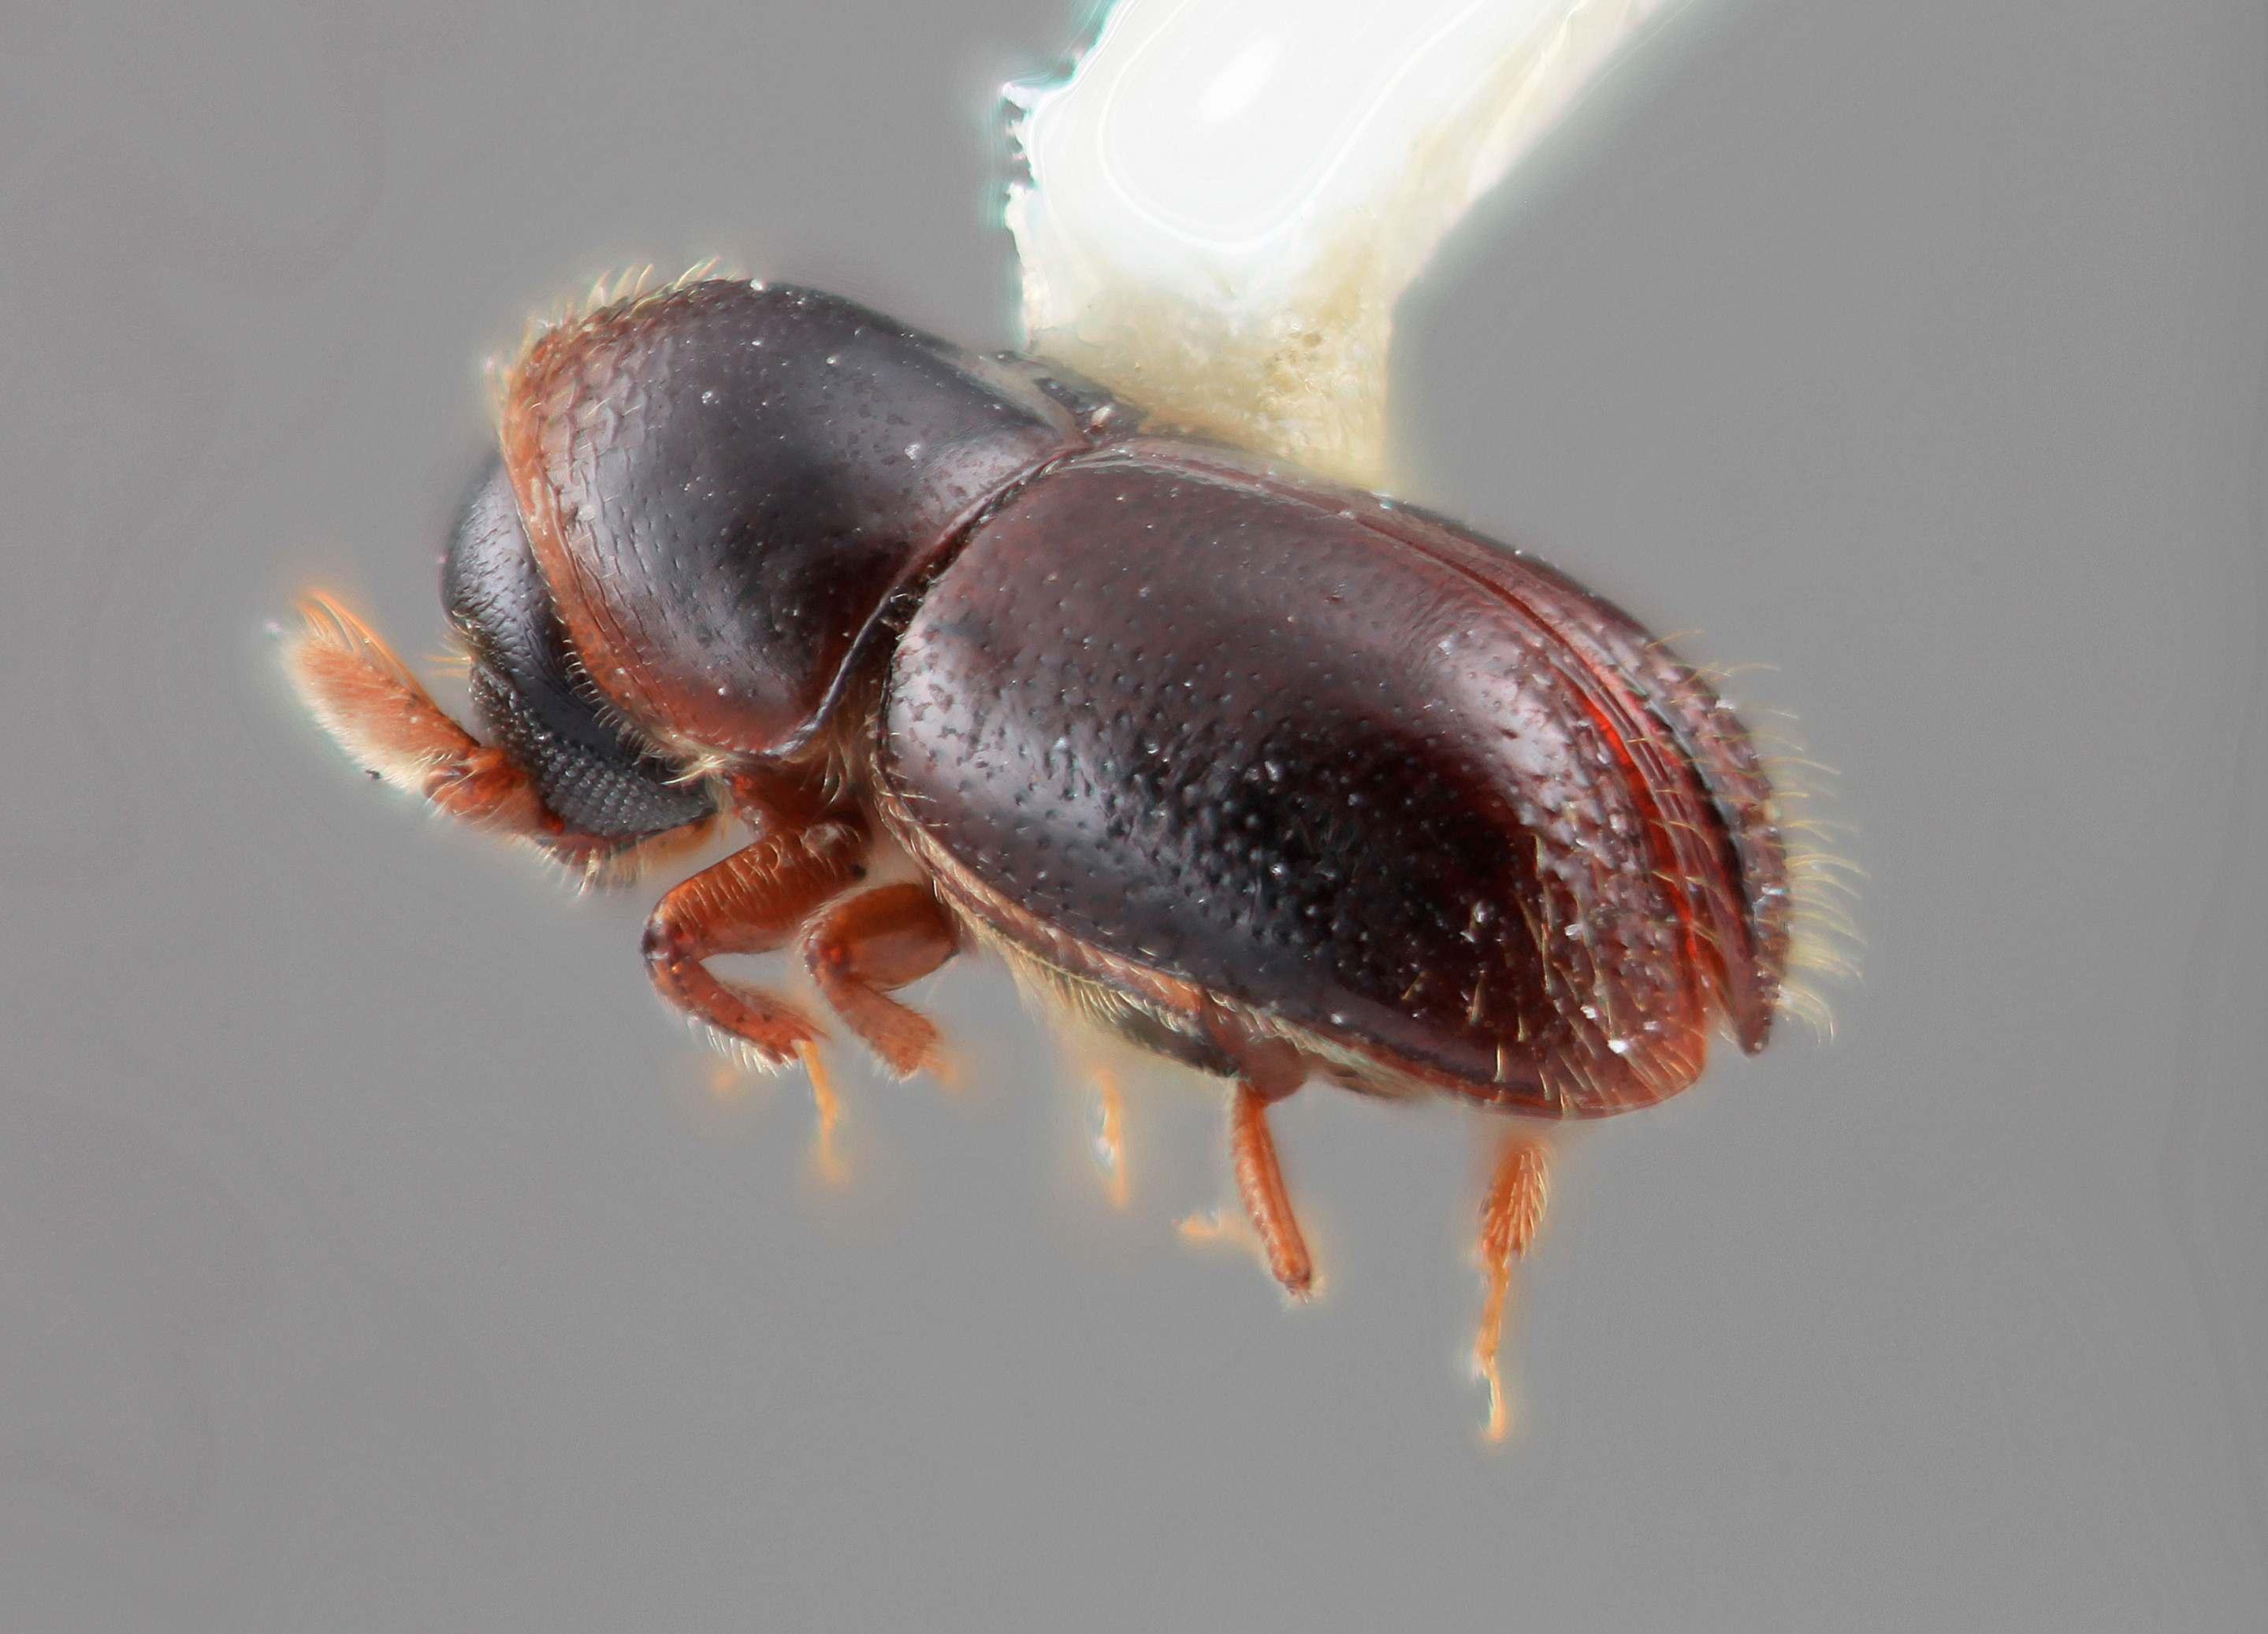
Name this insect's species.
Corthylus retusus
